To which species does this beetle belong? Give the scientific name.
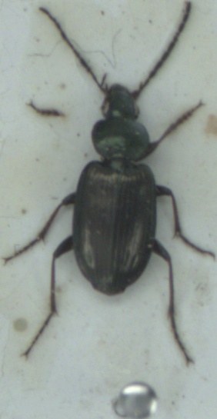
Agonum muelleri
